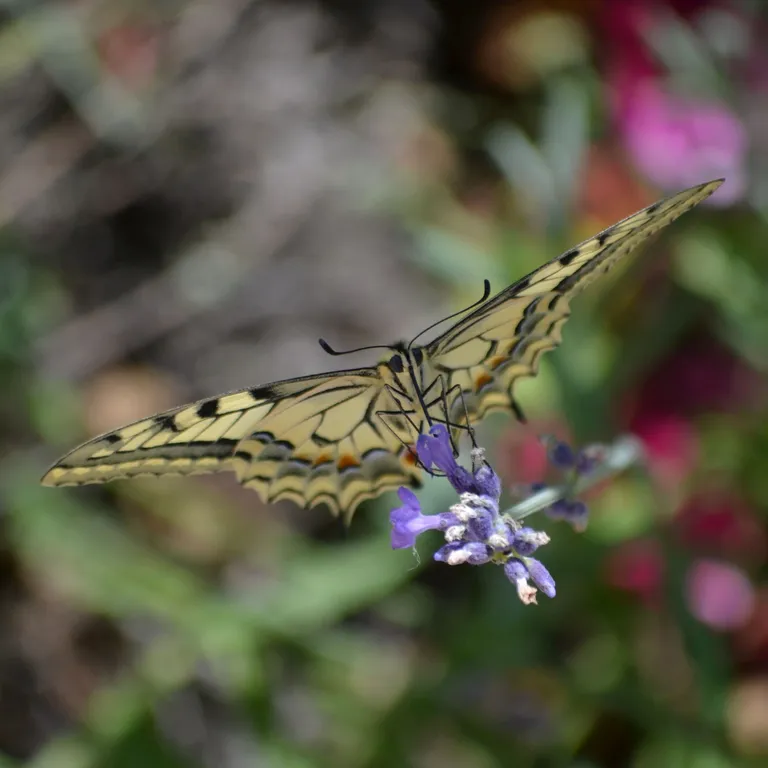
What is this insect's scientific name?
Papilio machaon
